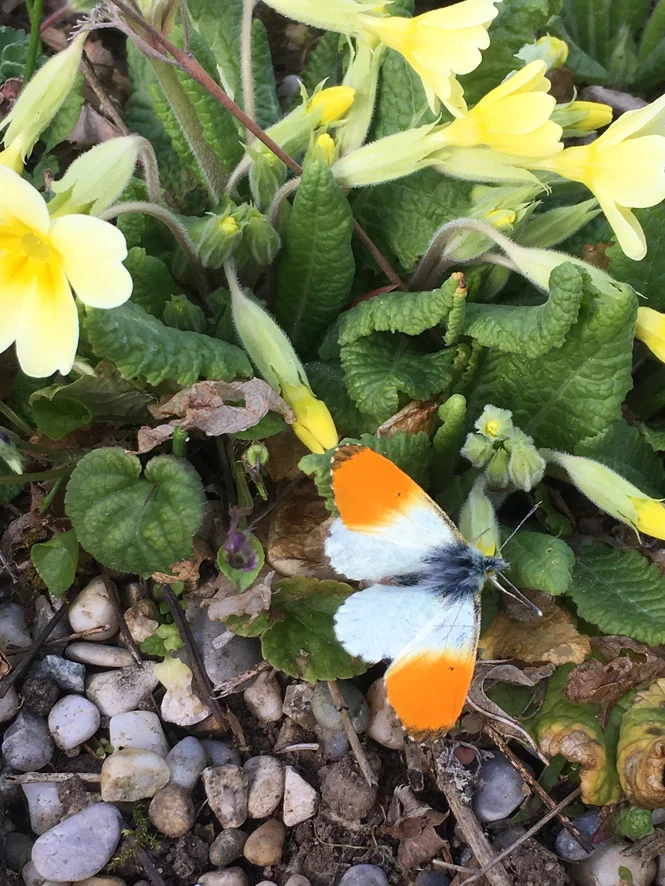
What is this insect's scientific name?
Anthocharis cardamines
